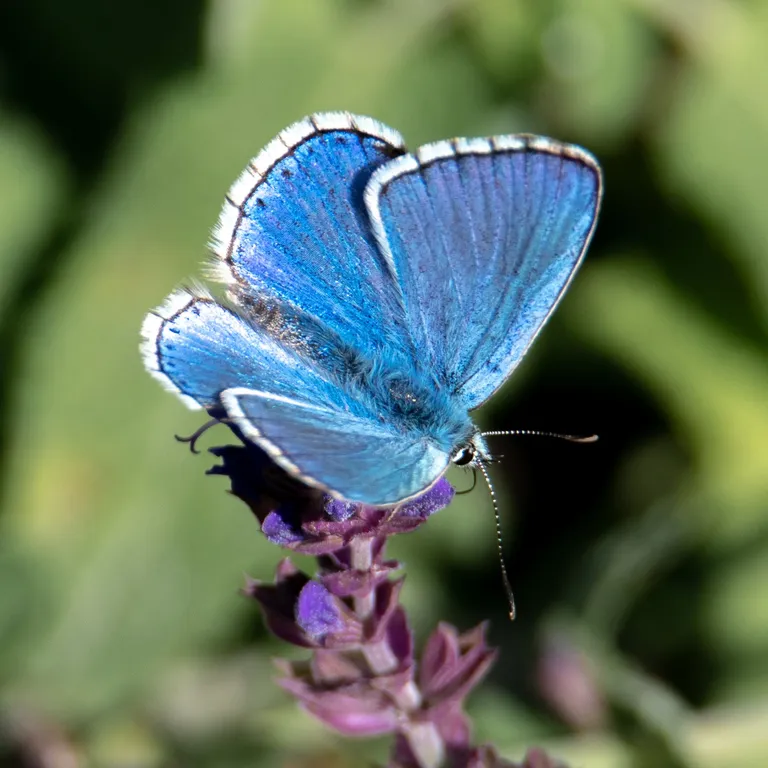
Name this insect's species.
Lysandra bellargus
